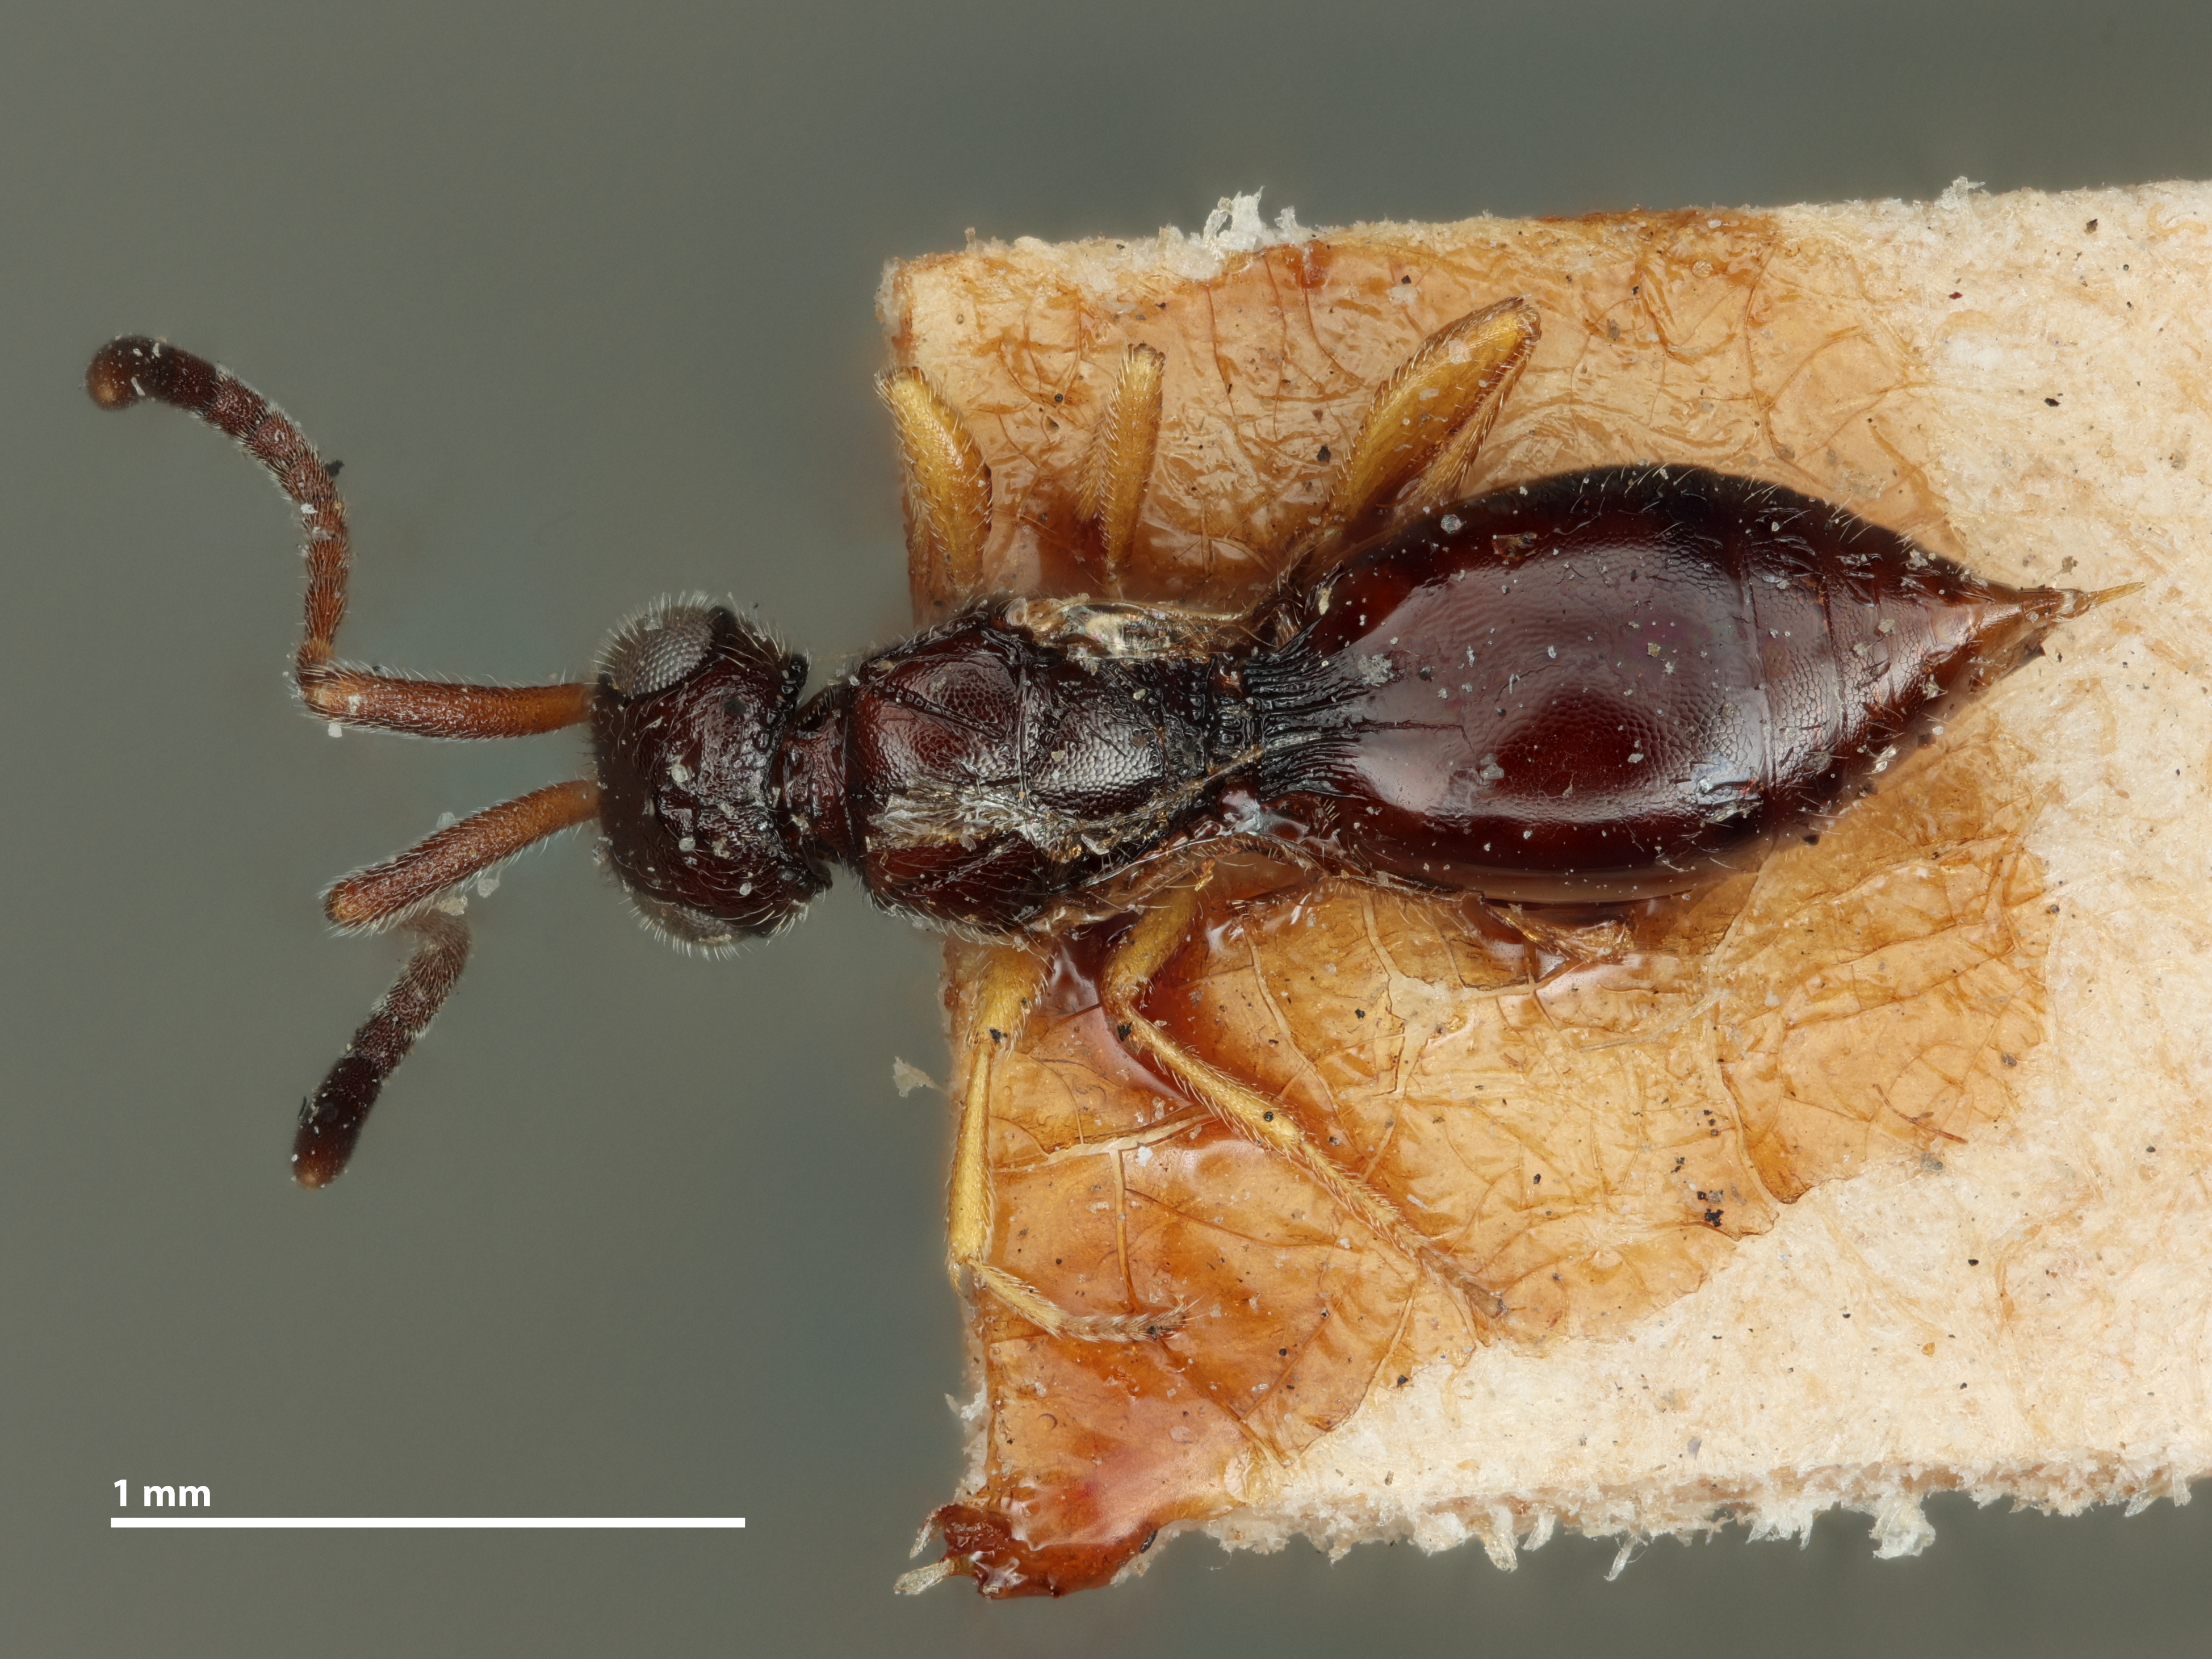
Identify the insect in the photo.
Eumegaspilus canadensis
